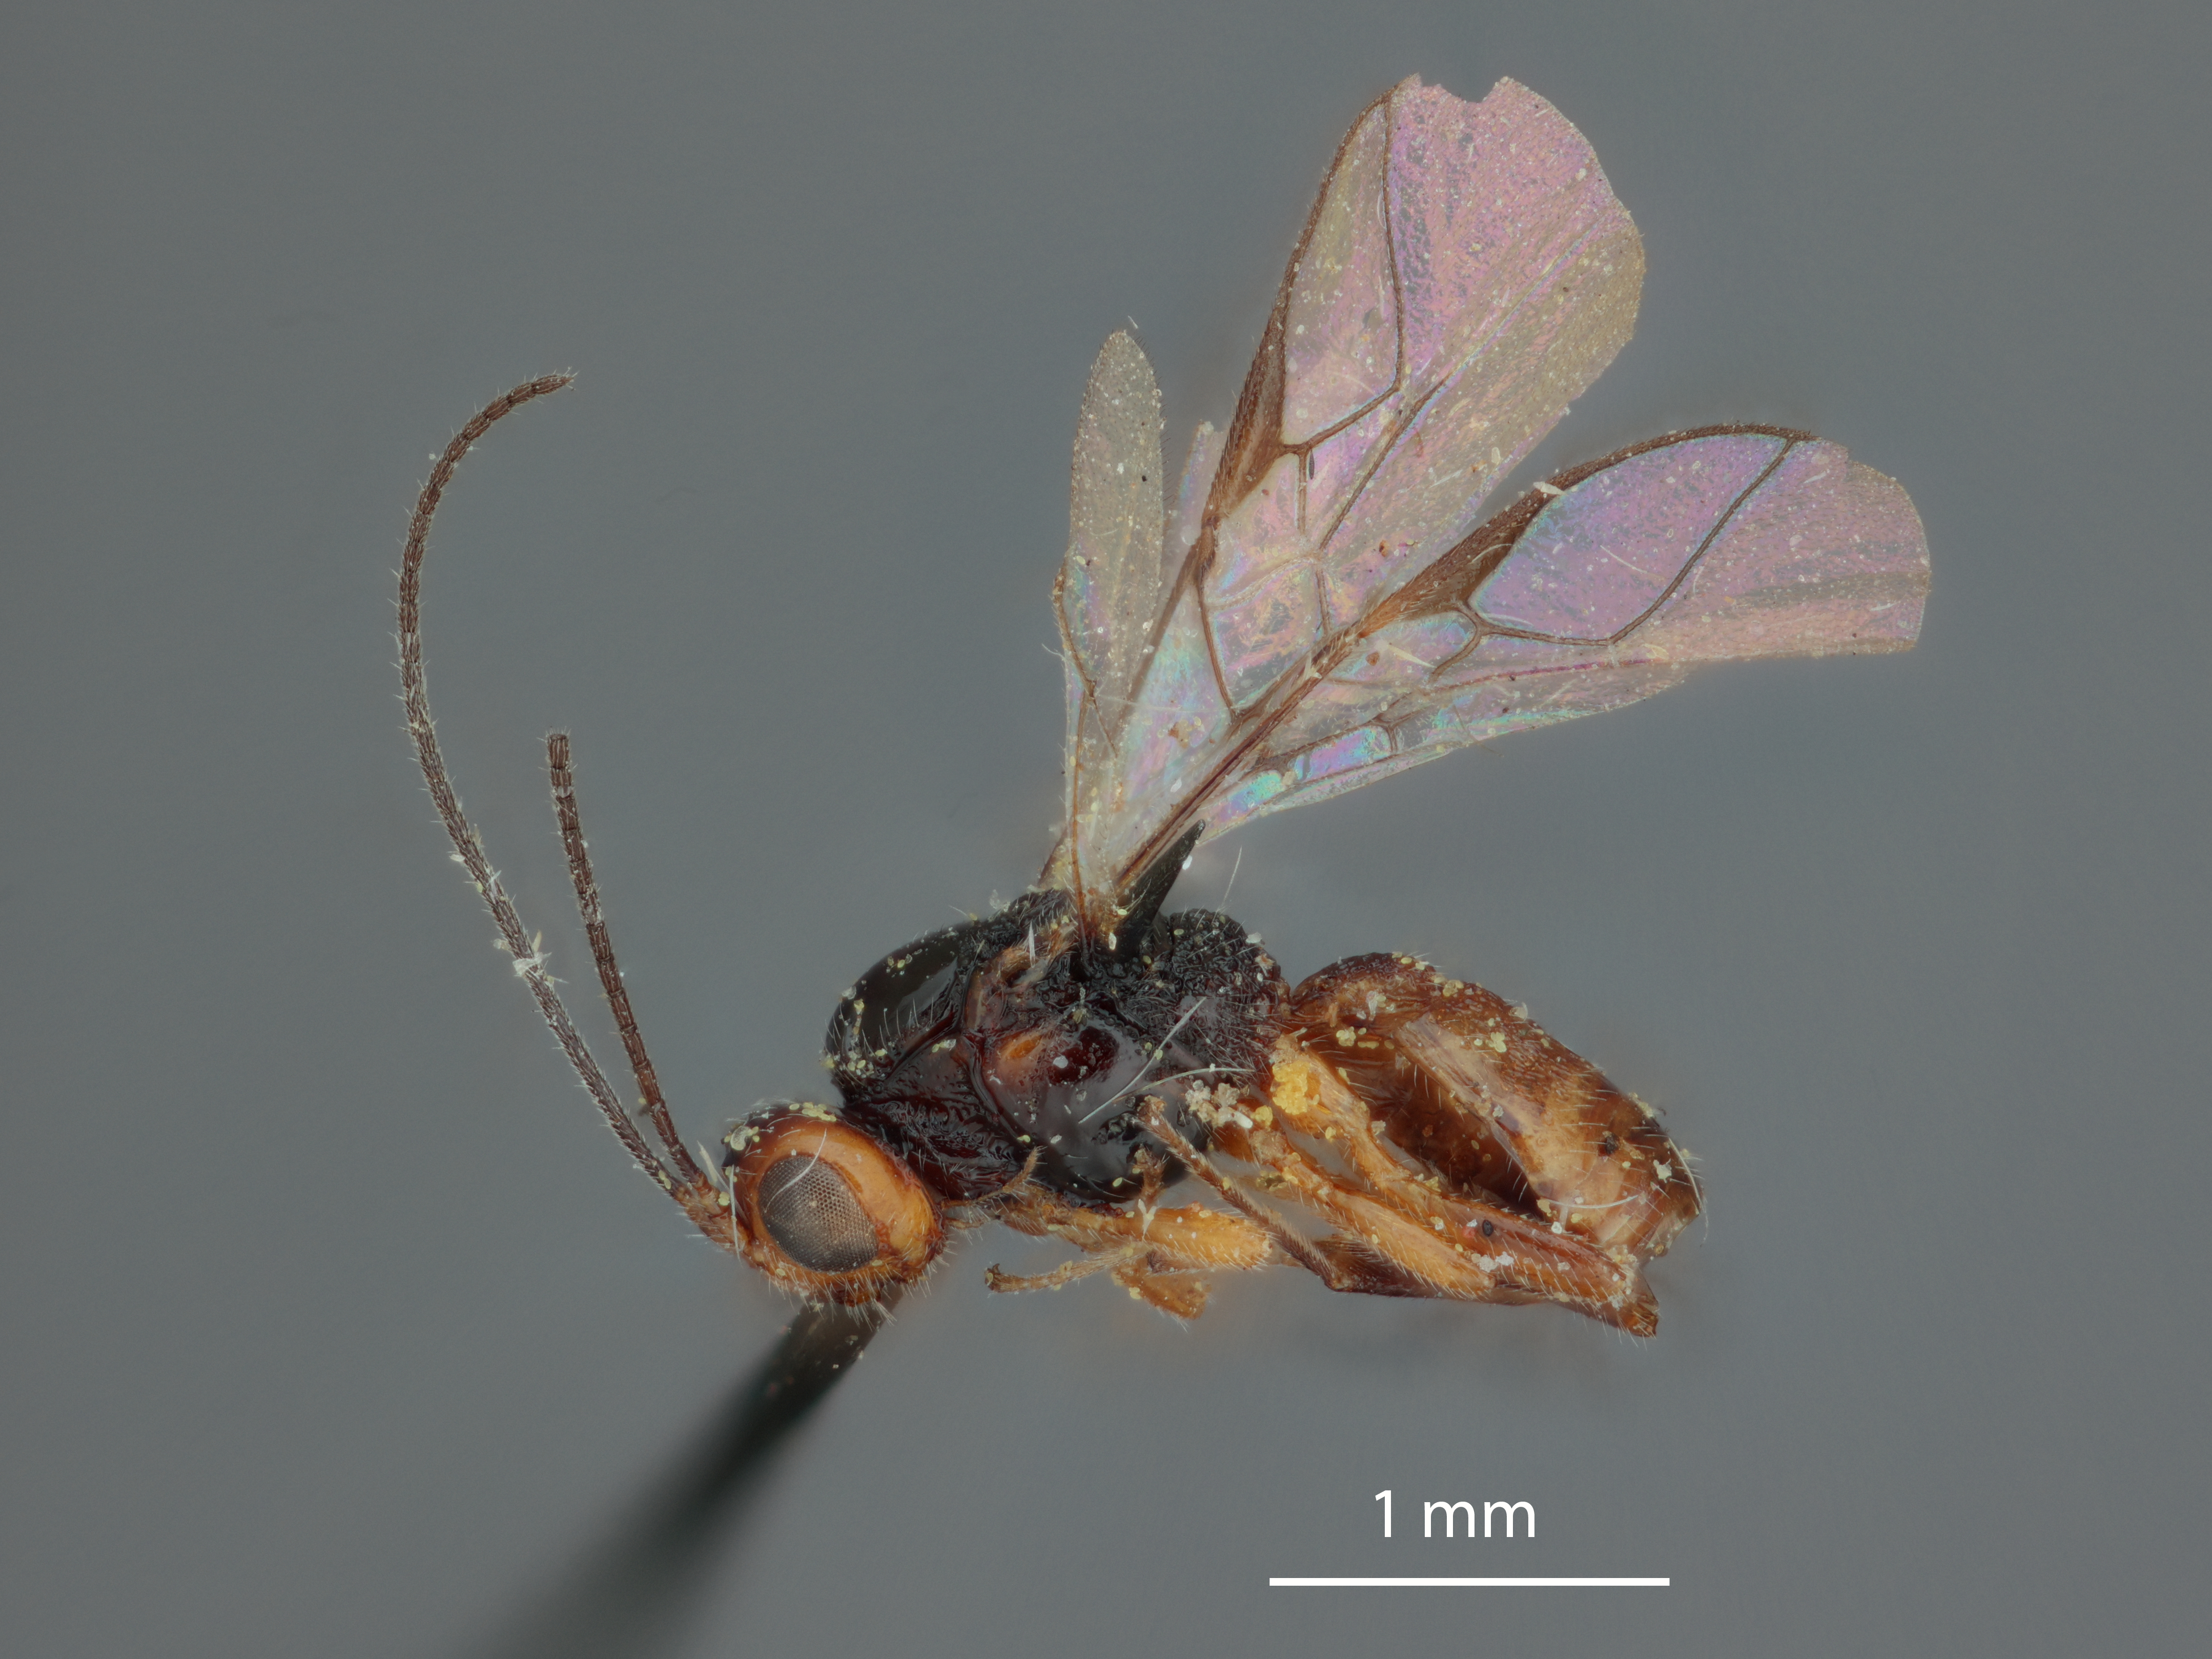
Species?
Opius resupinus
